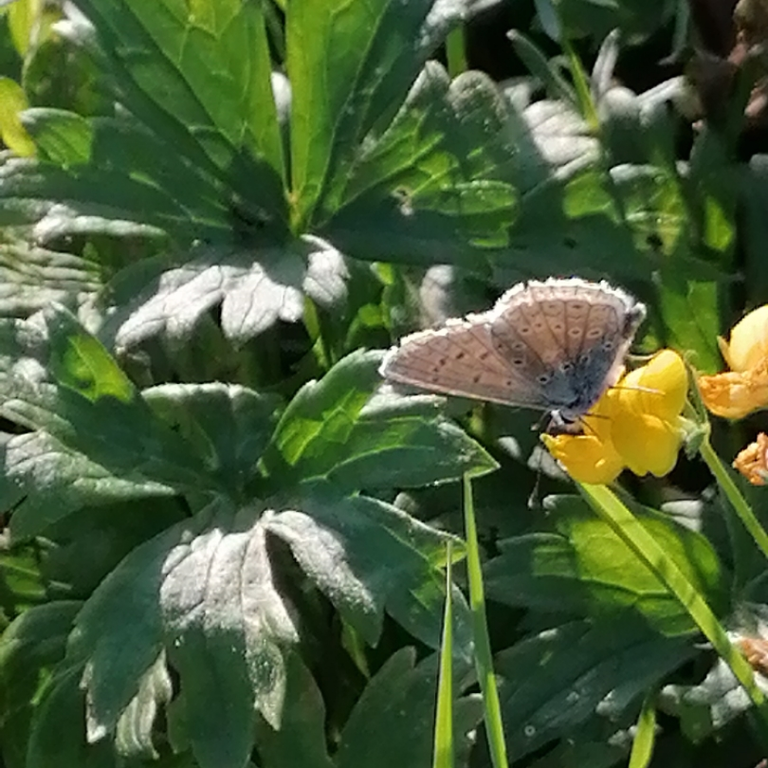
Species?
Polyommatus icarus
